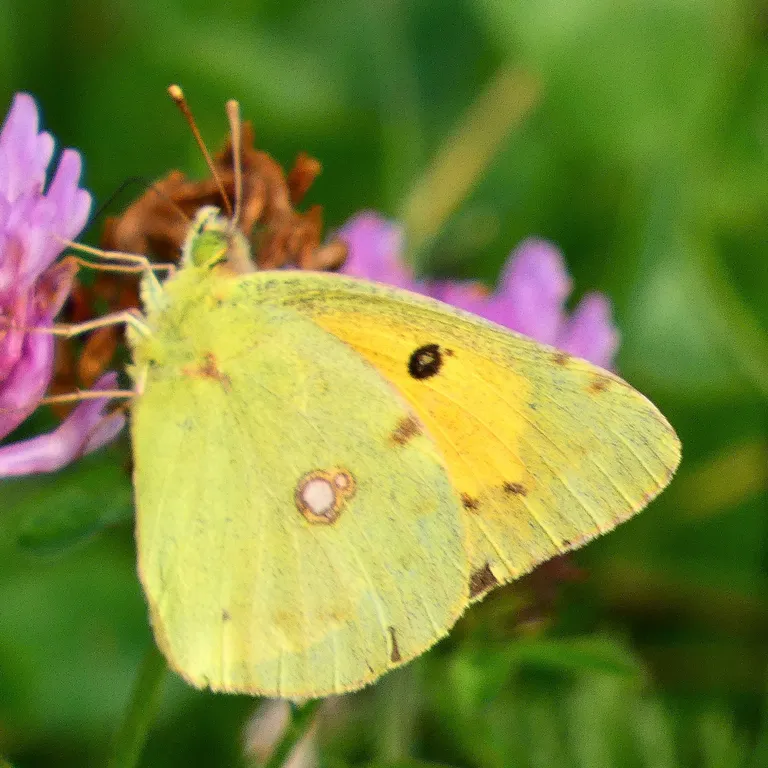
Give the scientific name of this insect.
Colias croceus
